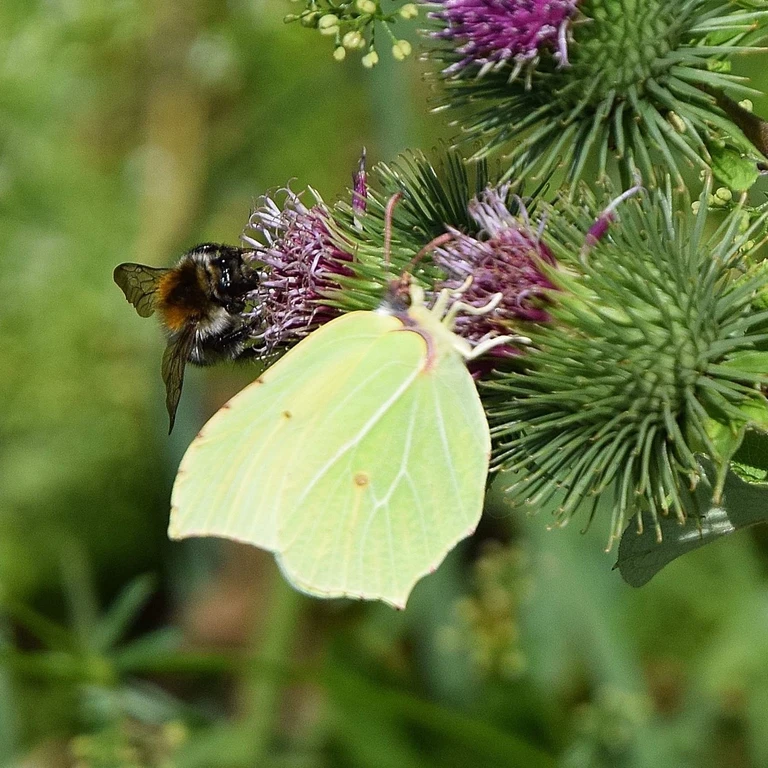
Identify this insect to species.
Gonepteryx rhamni
